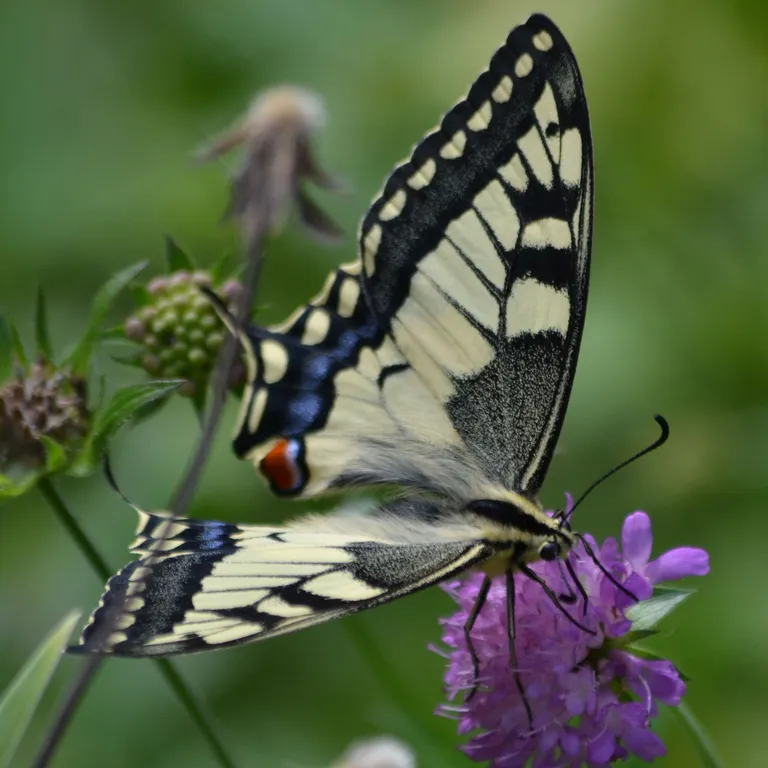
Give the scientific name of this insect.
Papilio machaon
